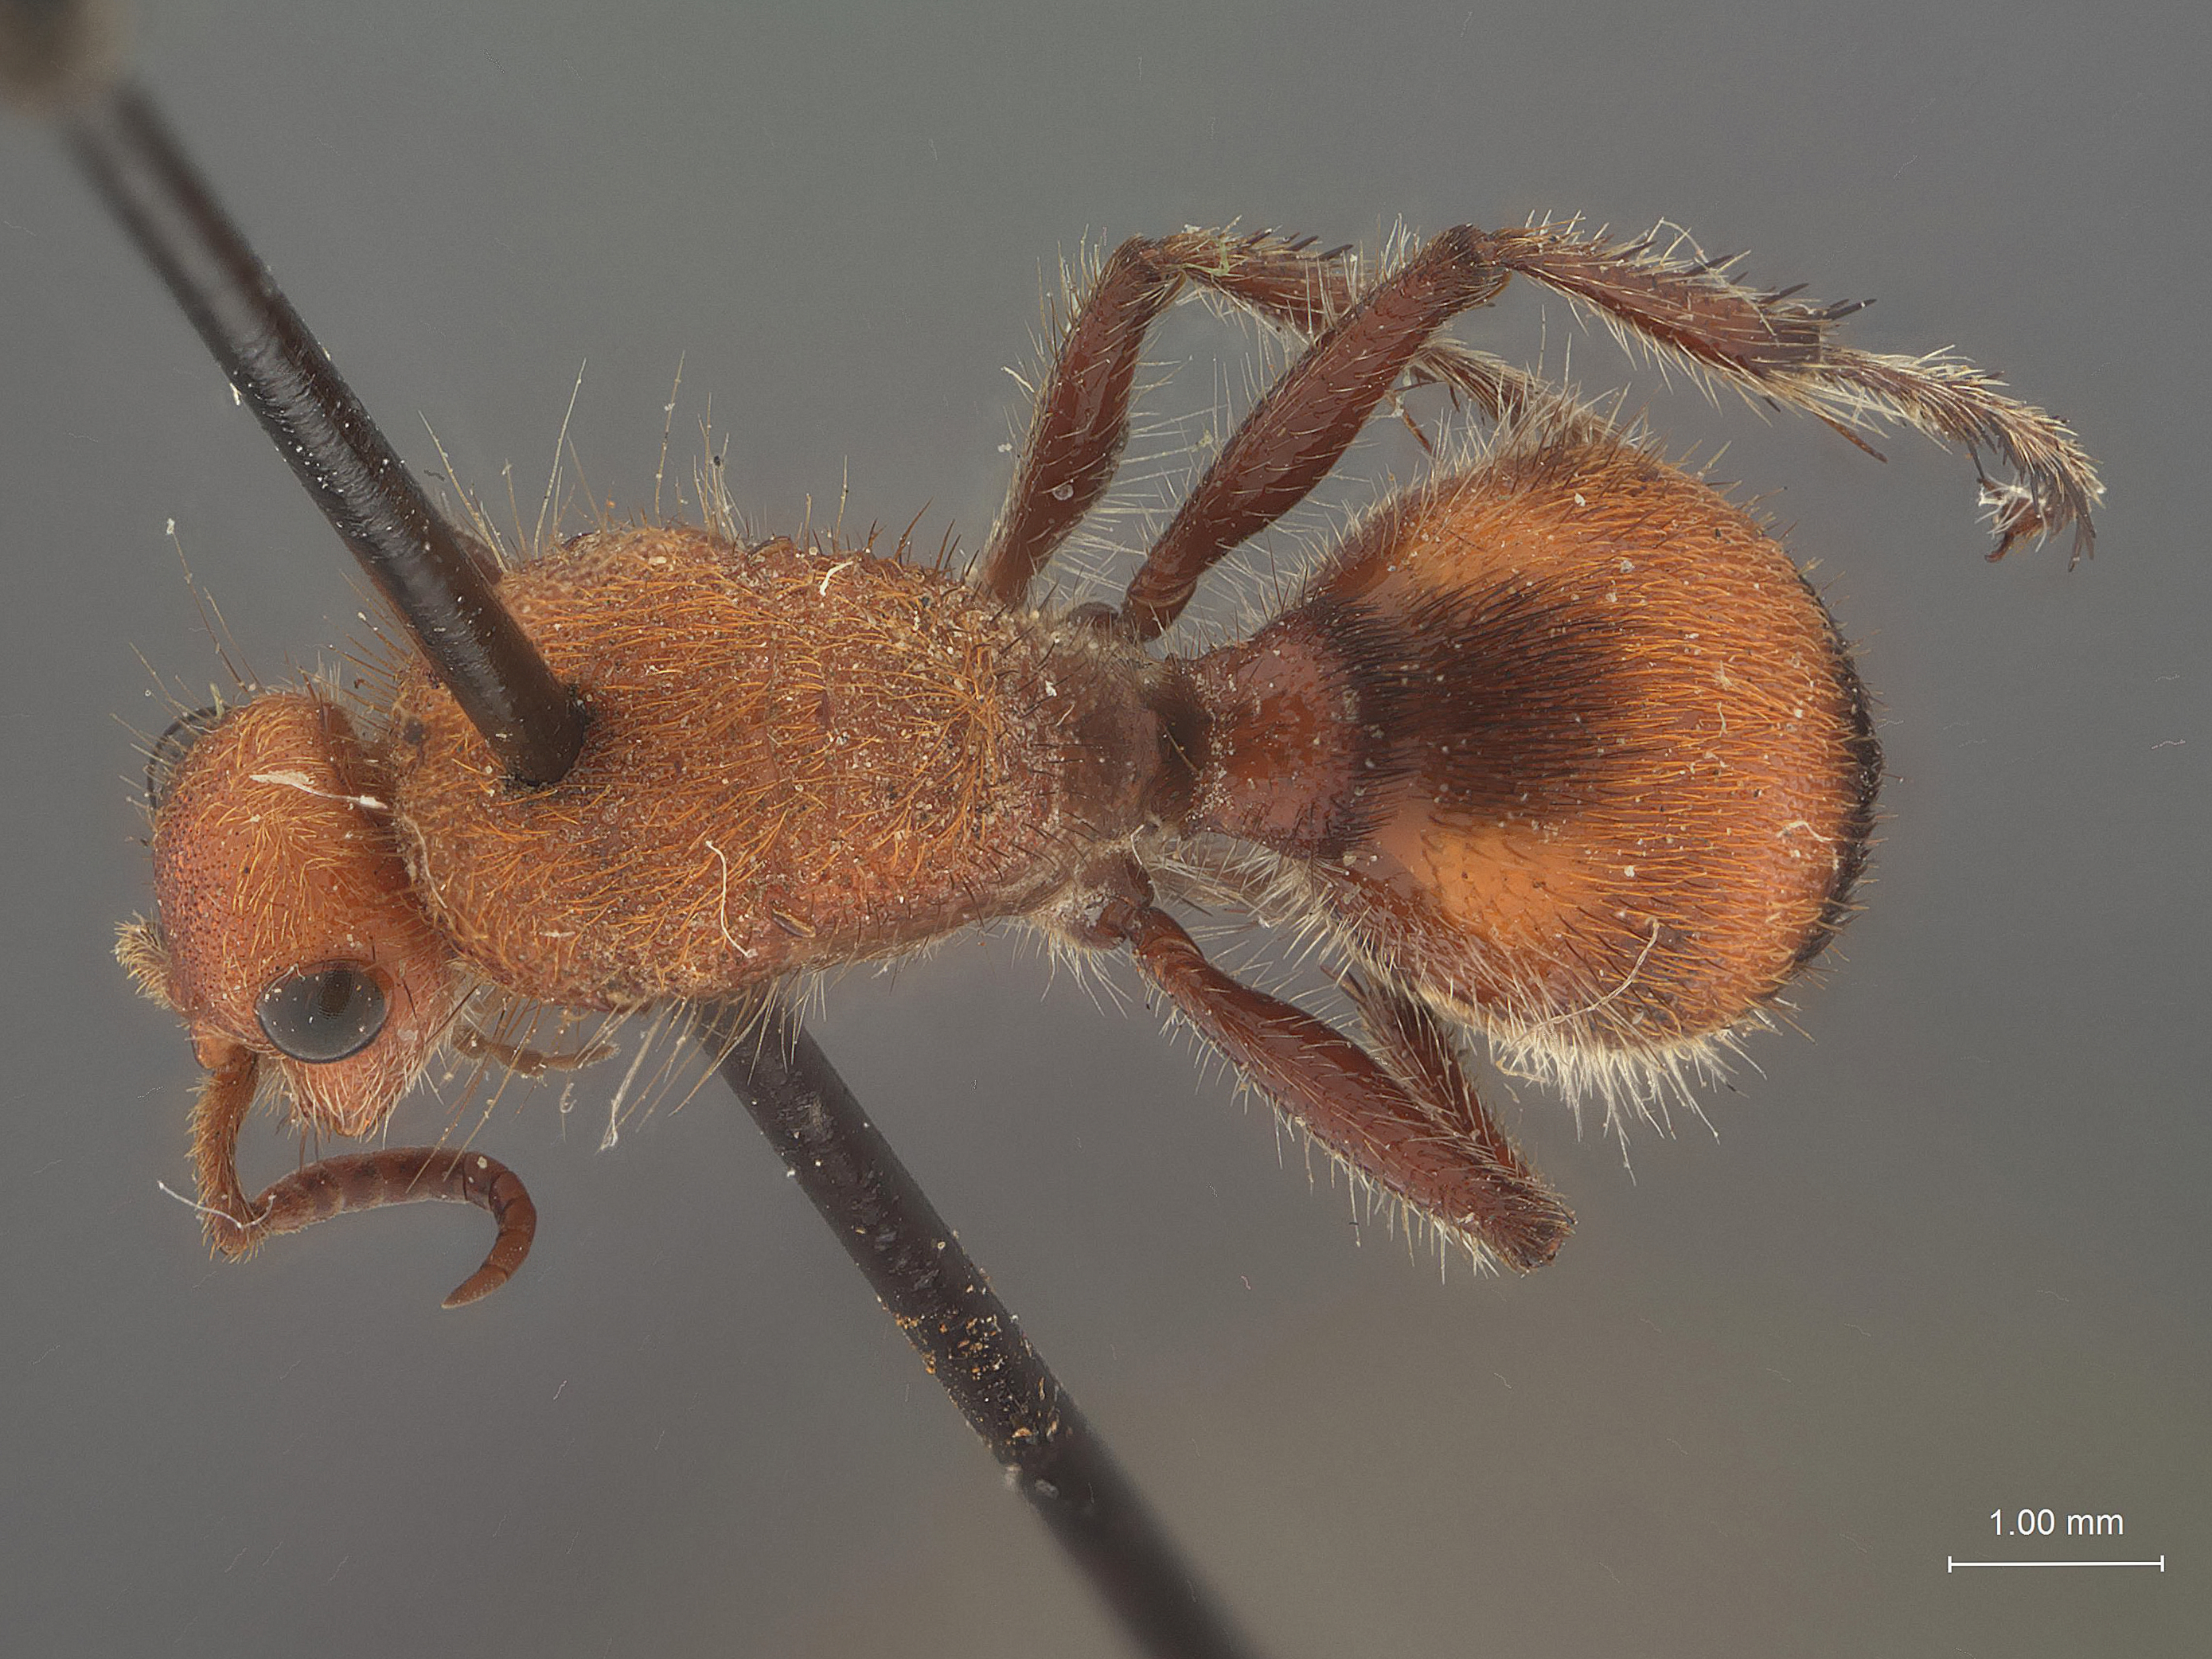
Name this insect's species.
Dasymutilla plesia
